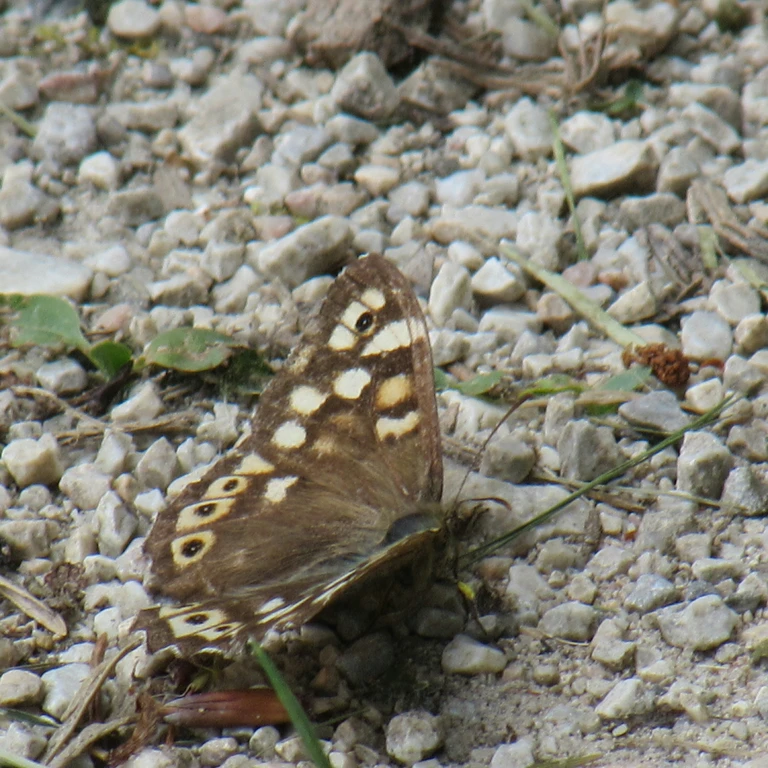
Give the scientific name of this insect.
Pararge aegeria
